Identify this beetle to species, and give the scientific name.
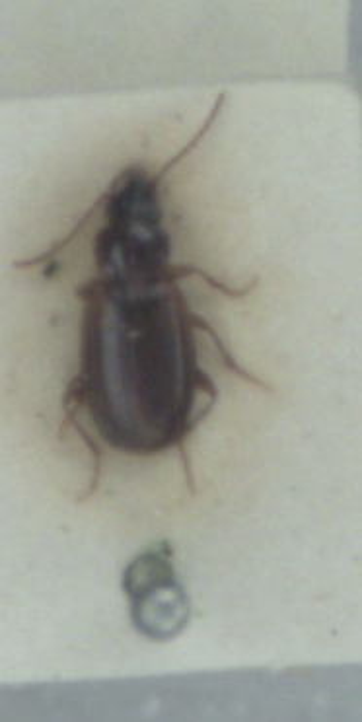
Trechus quadristriatus
